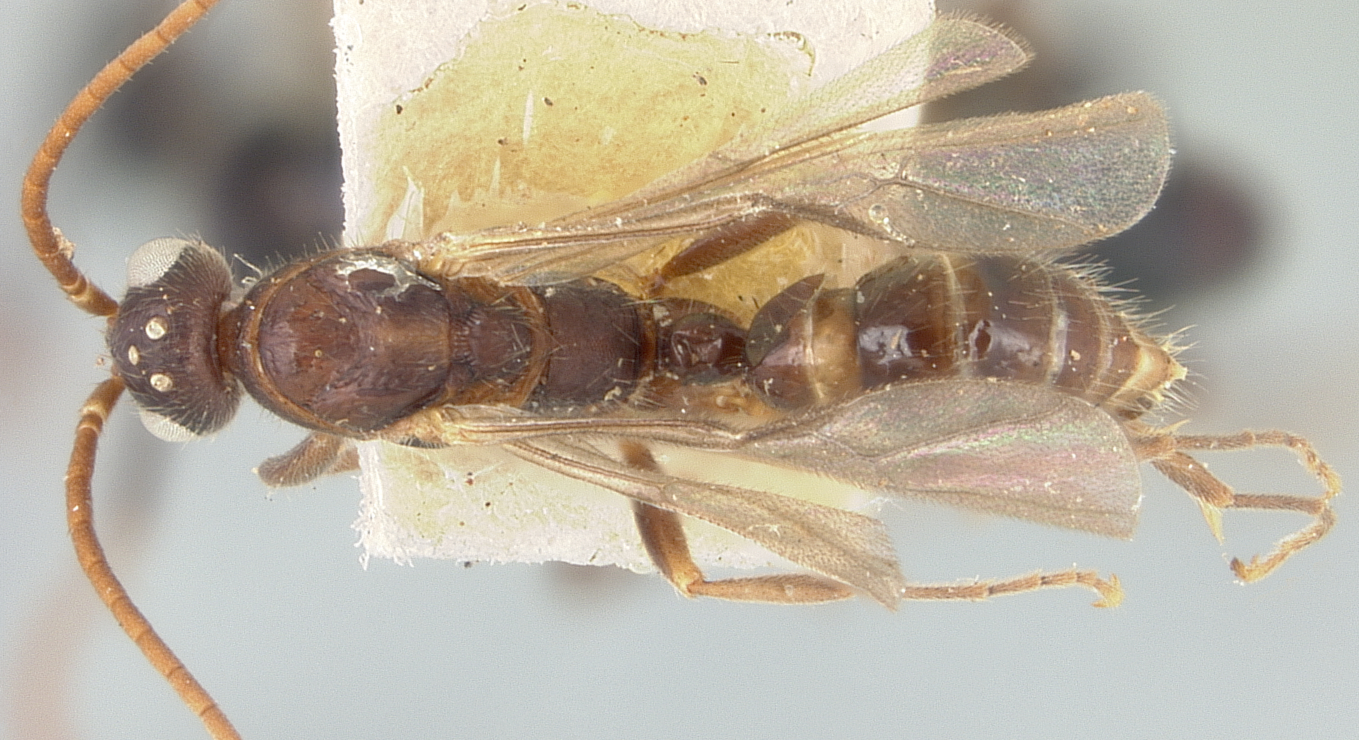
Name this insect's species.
Leptogenys diminuta
